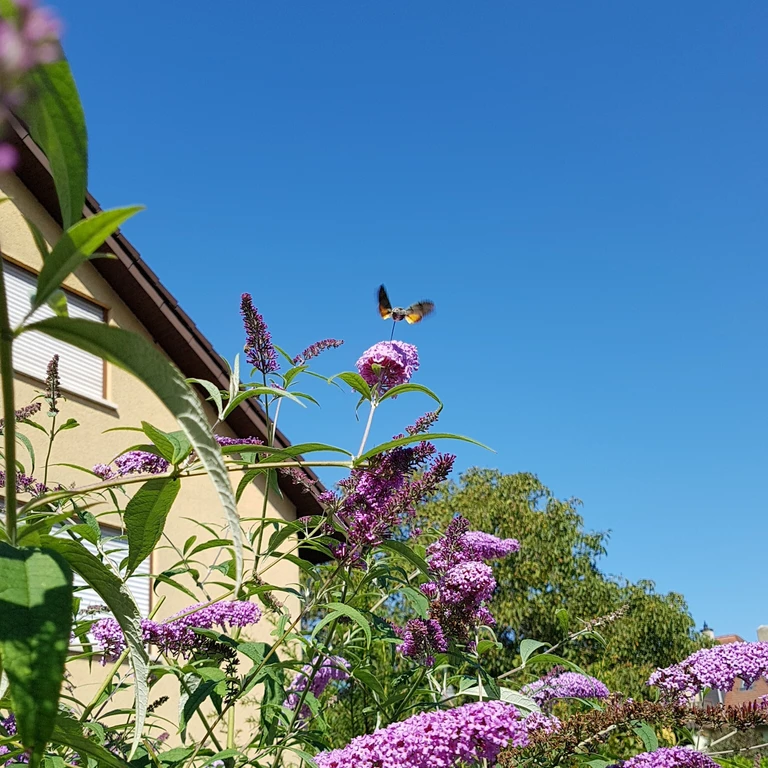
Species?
Macroglossum stellatarum
